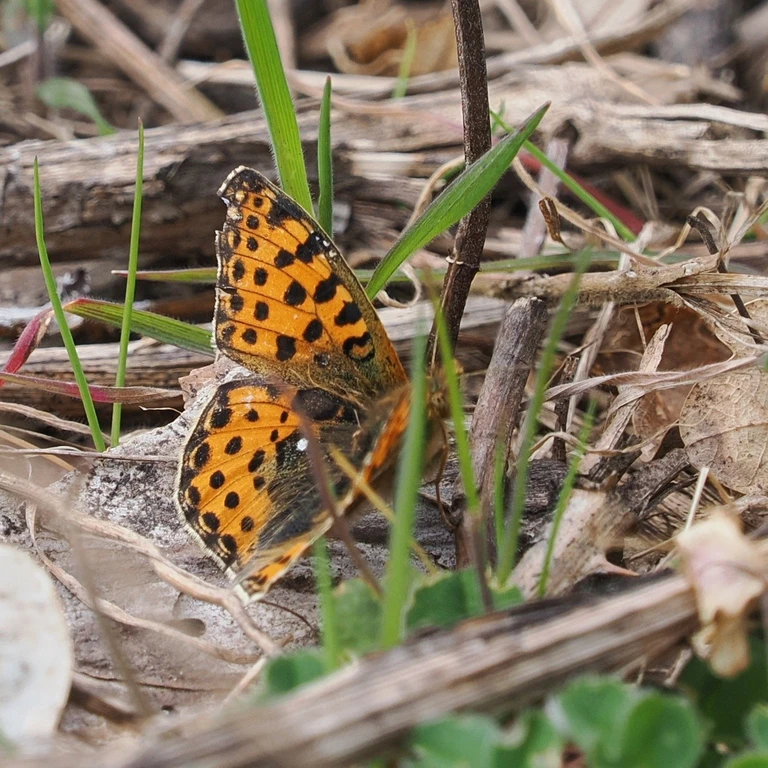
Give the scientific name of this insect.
Issoria lathonia
